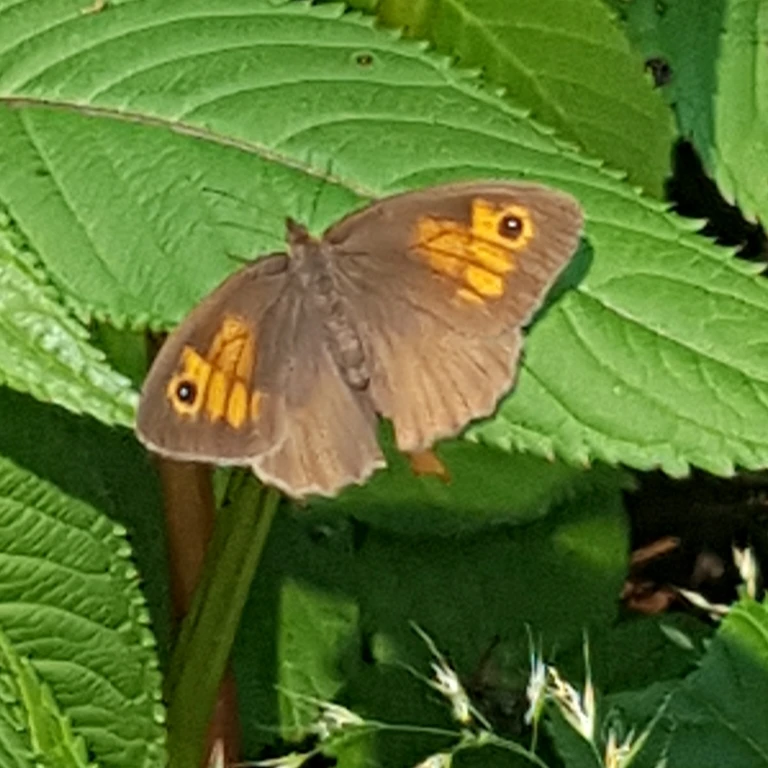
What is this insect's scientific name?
Maniola jurtina
